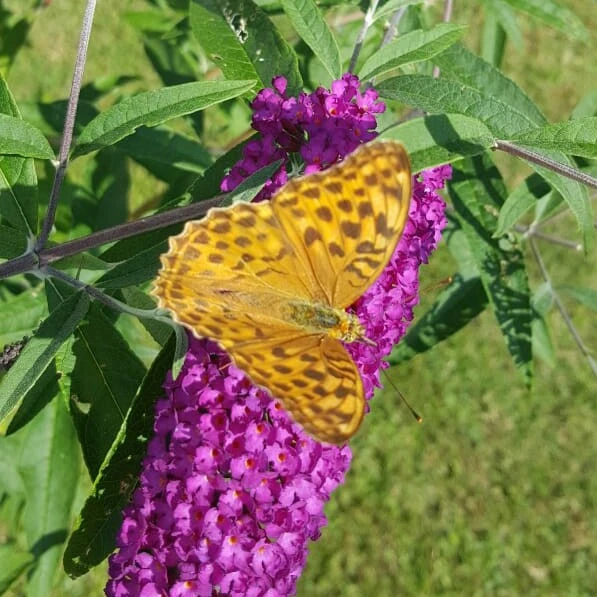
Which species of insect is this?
Argynnis paphia
